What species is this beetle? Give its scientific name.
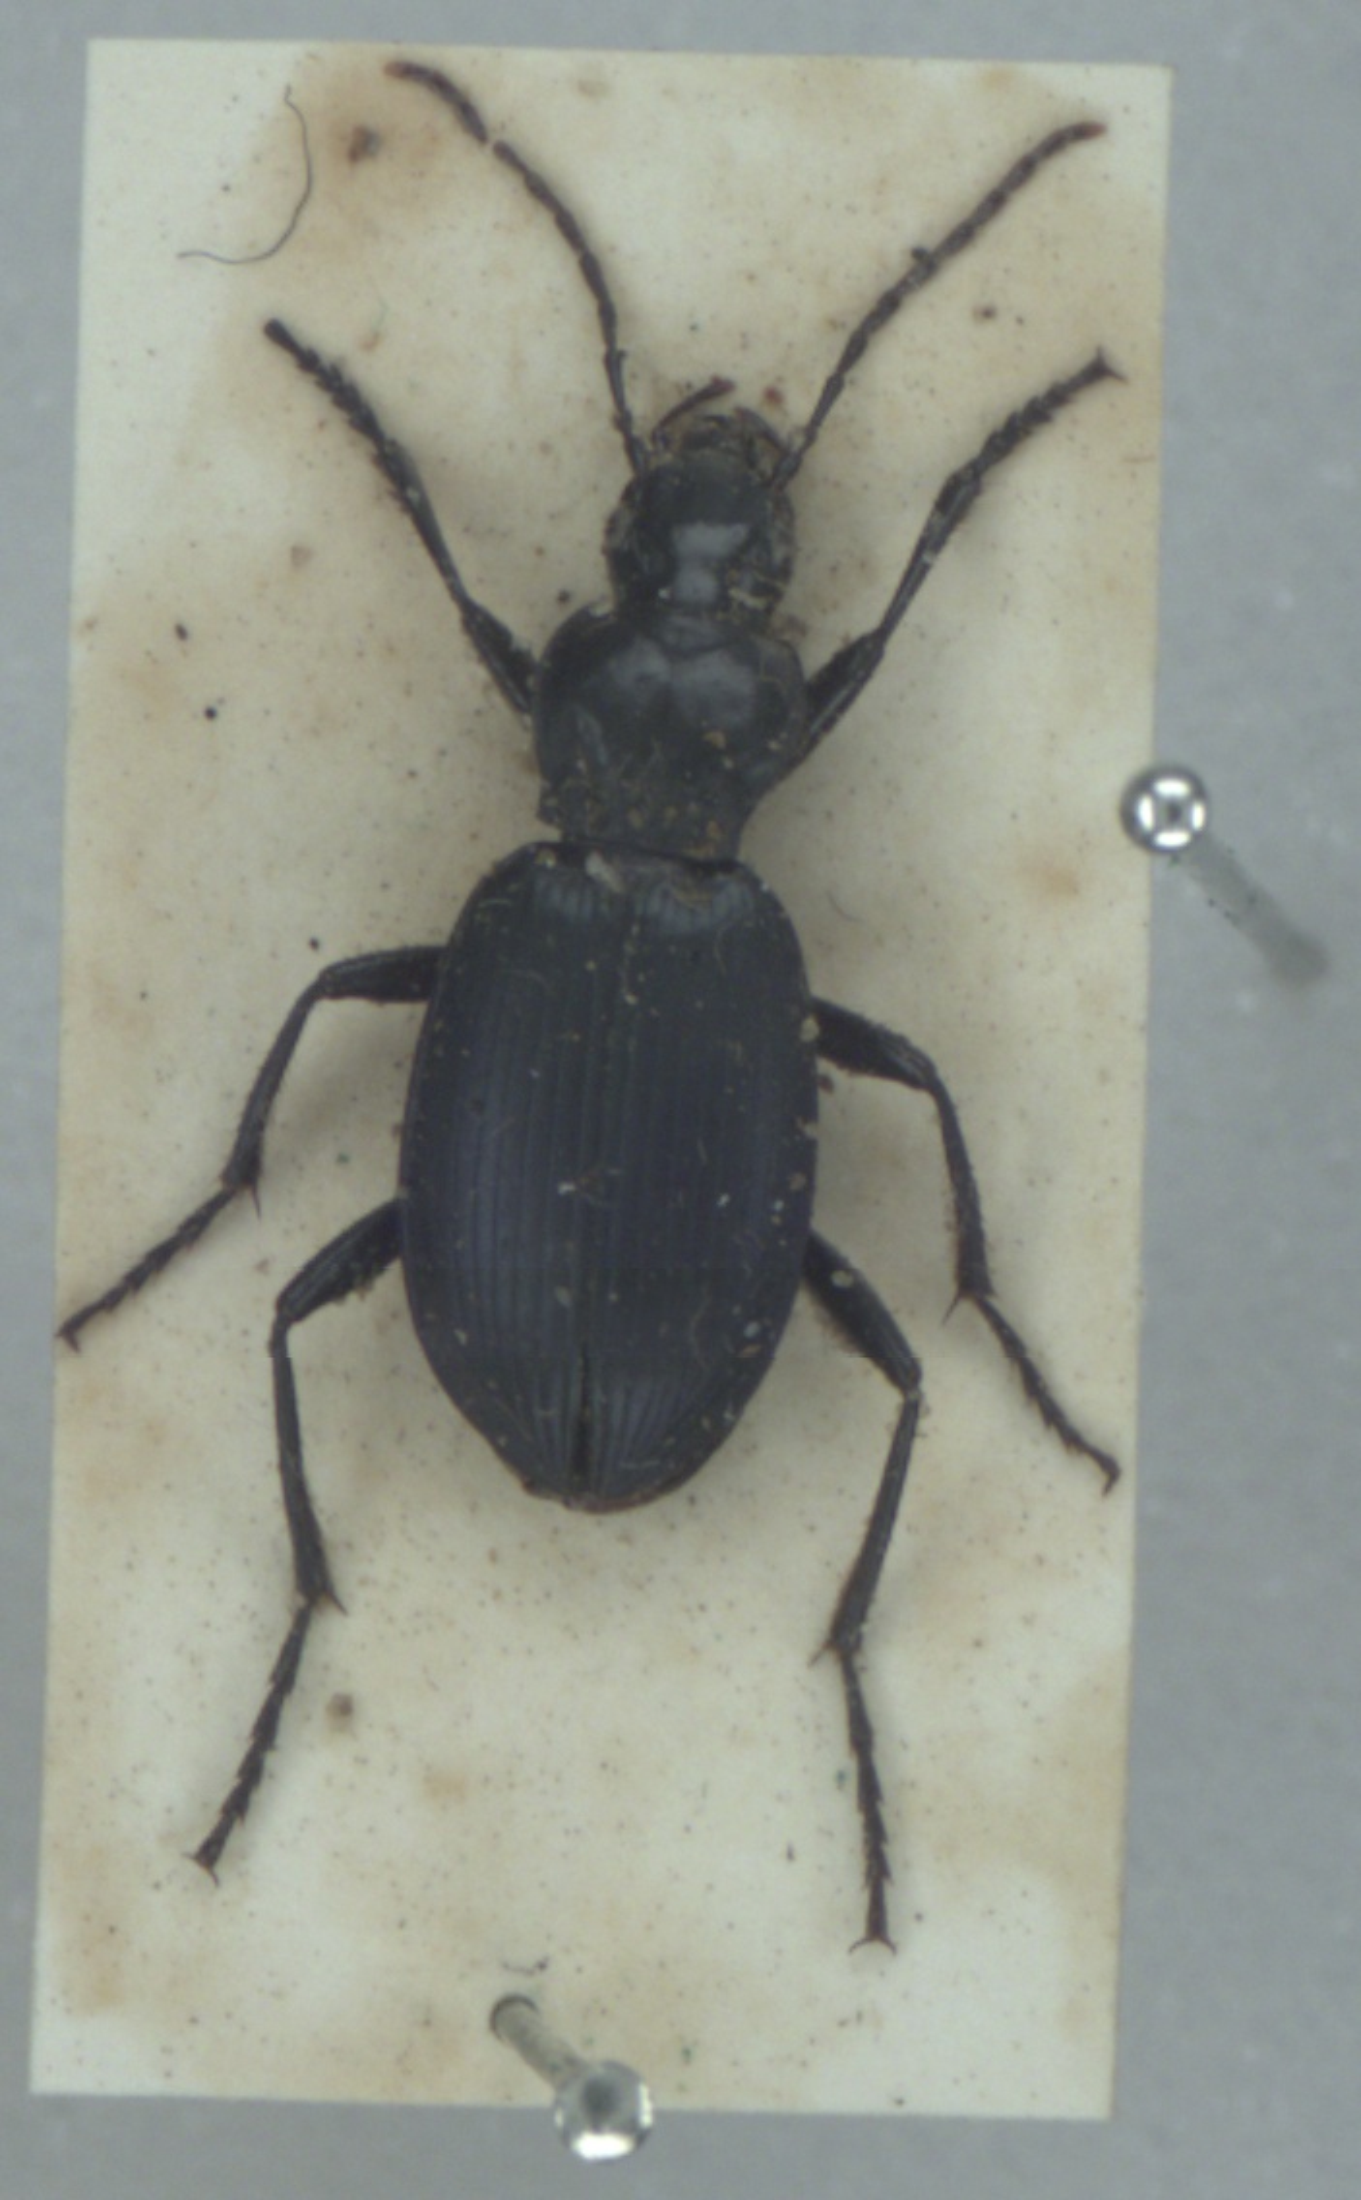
Laemostenus terricola
